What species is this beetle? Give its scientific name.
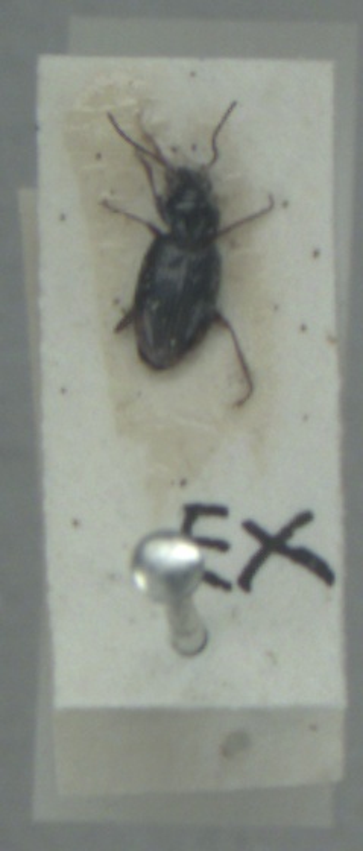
Bembidion lunulatum
